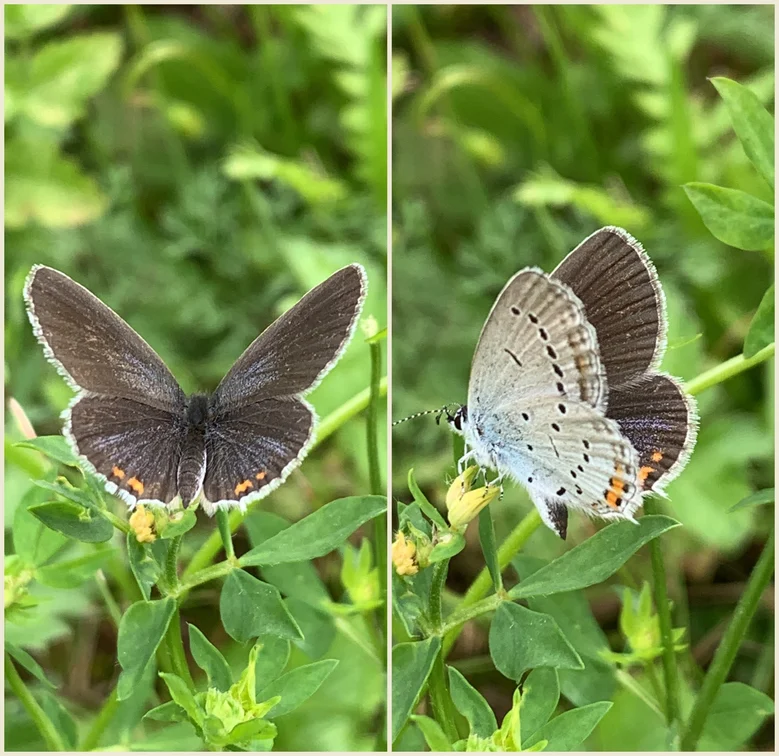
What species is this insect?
Cupido argiades (also Elkalyce argiades)
